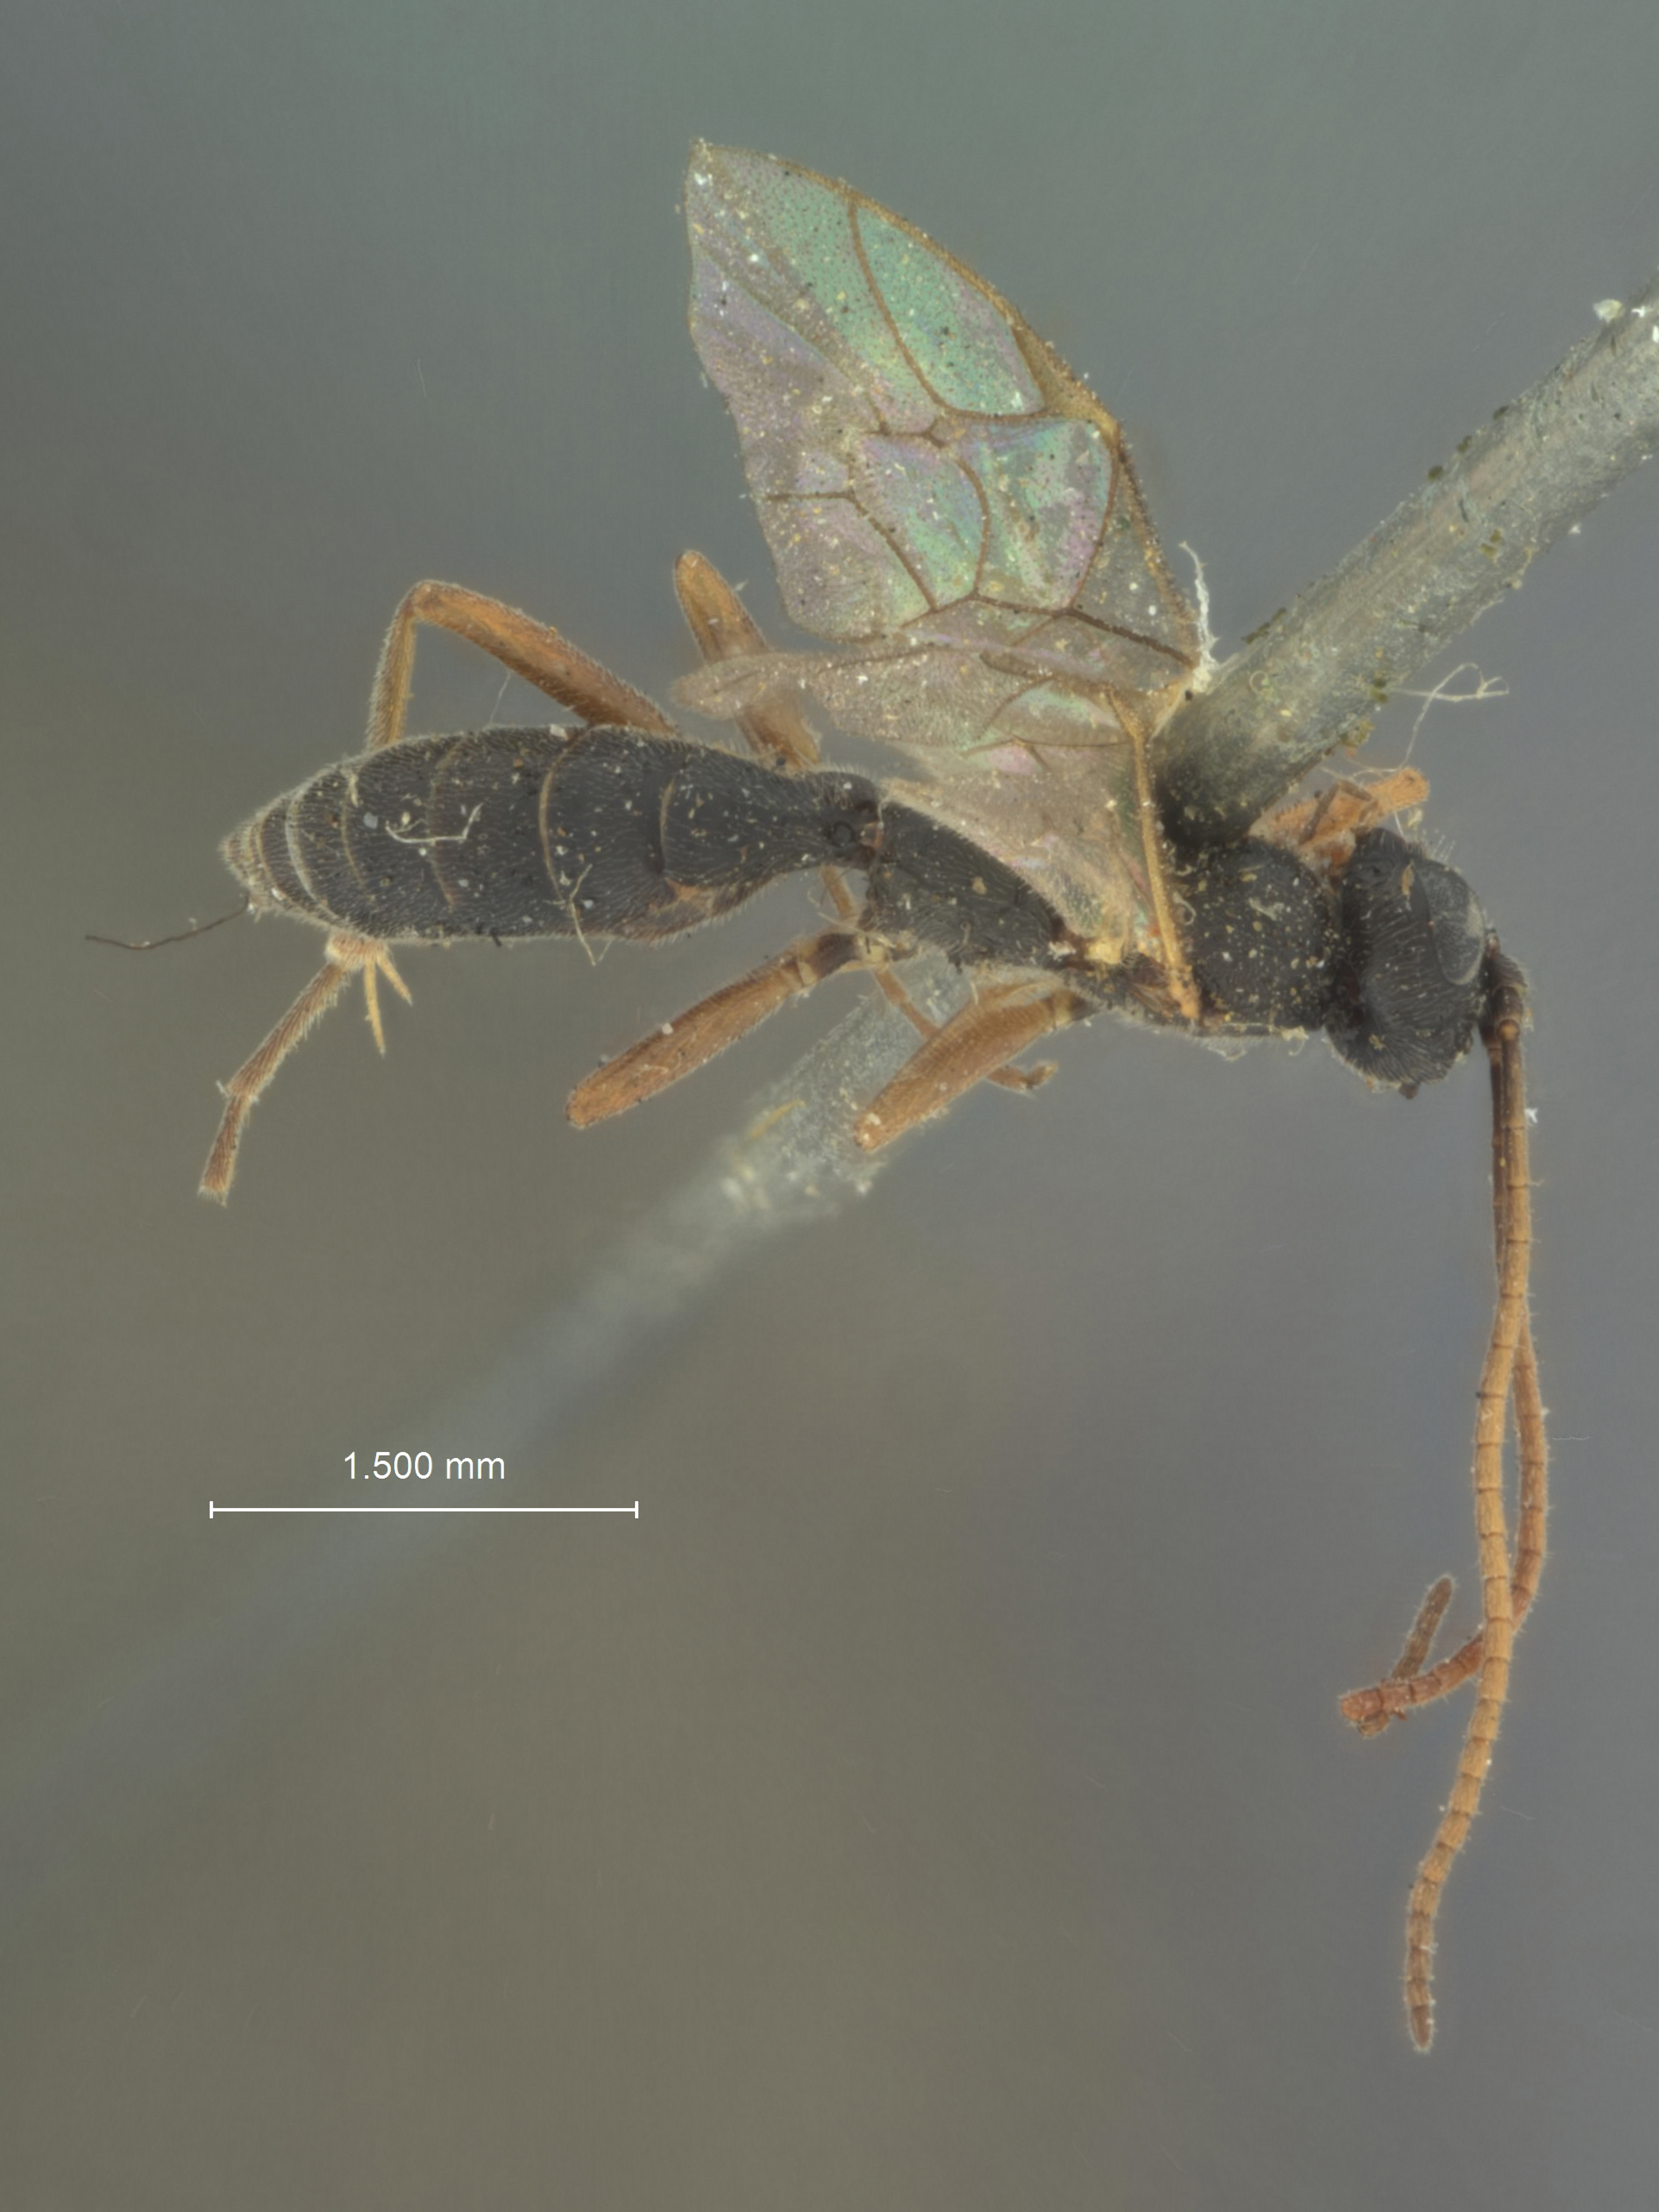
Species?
Calliphrurus minor
